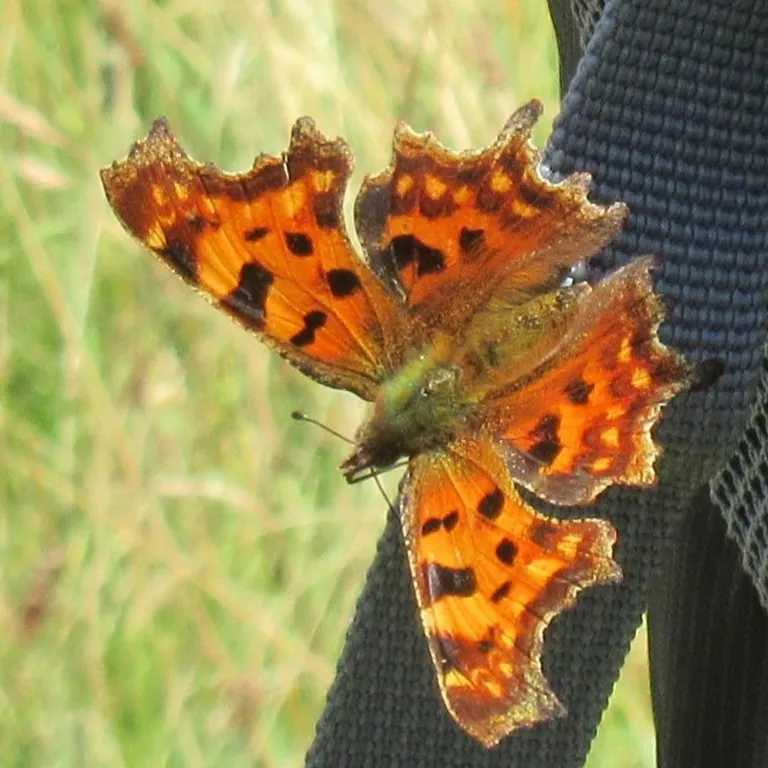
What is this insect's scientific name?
Polygonia c-album
